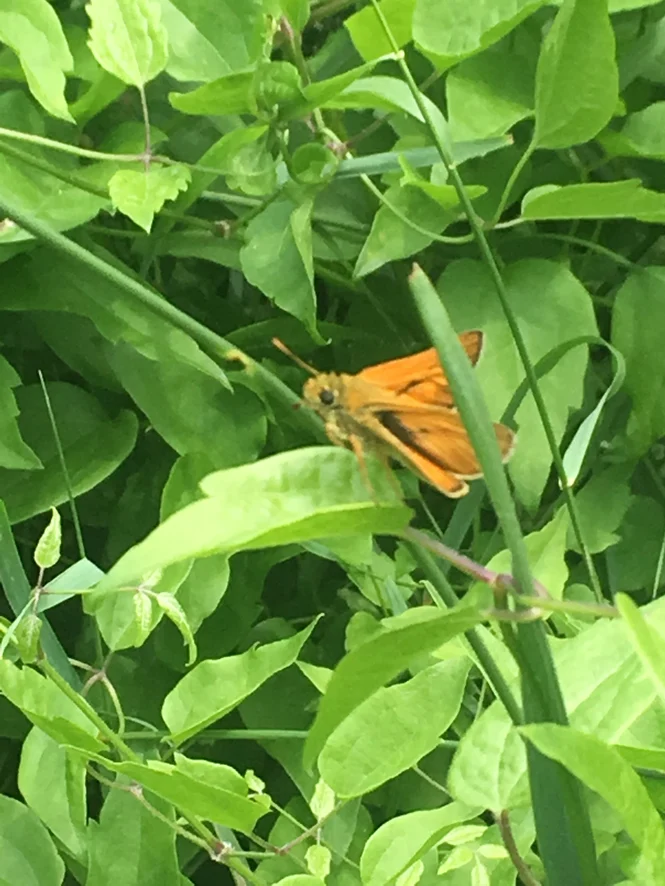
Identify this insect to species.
Ochlodes sylvanus (also Ochlodes venata)
